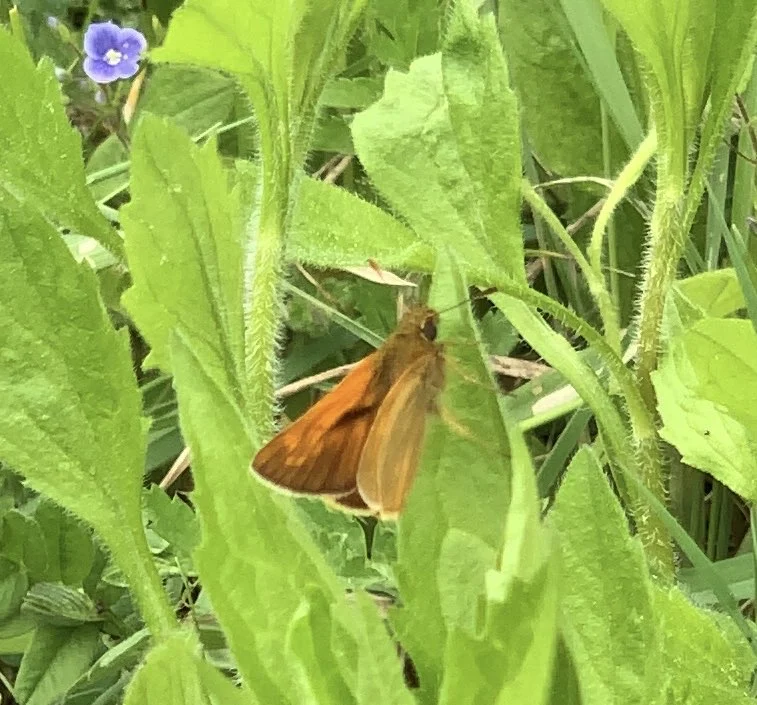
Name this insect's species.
Ochlodes sylvanus (also Ochlodes venata)
